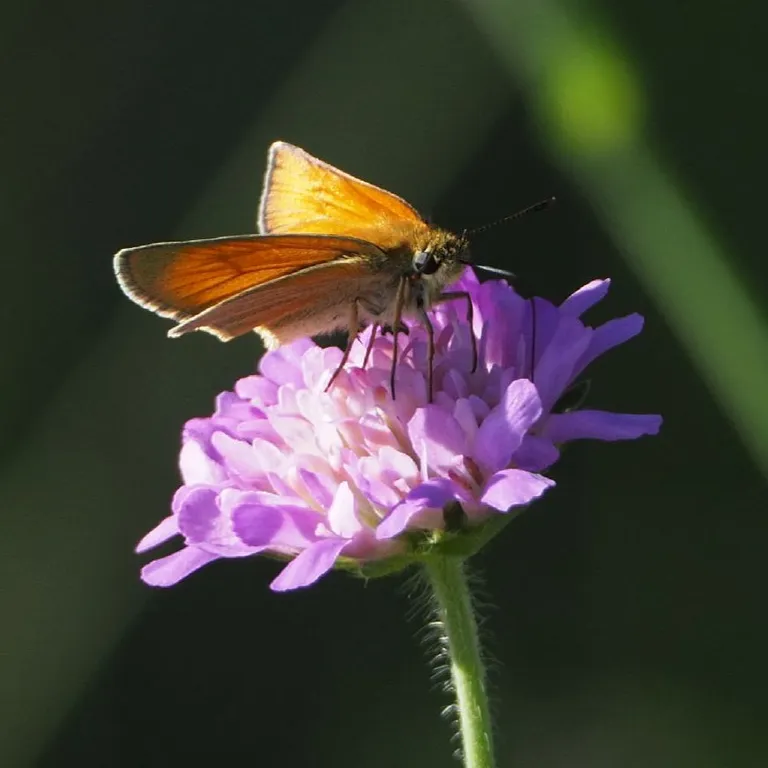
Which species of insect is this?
Thymelicus sylvestris
